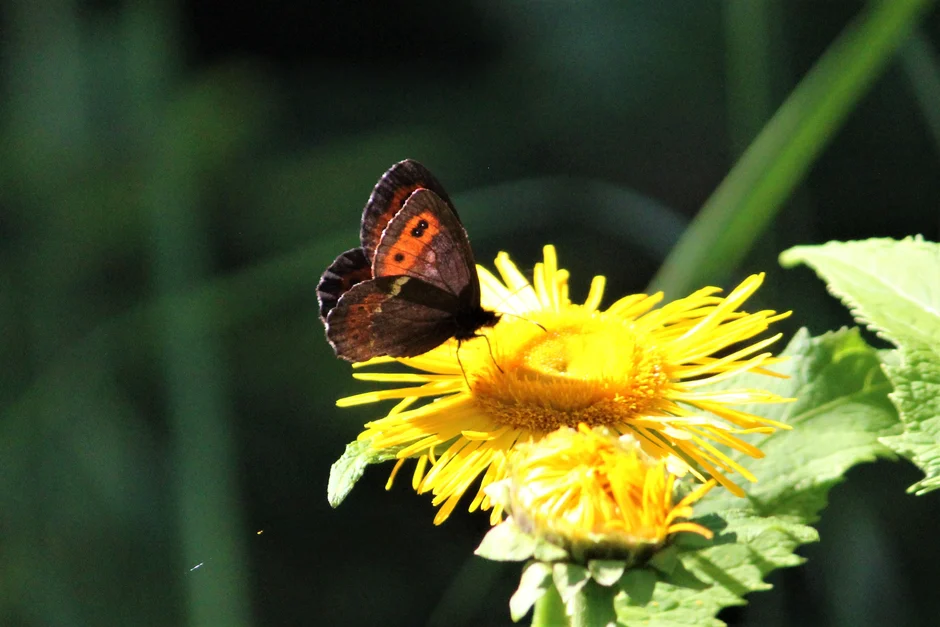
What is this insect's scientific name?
Erebia ligea
